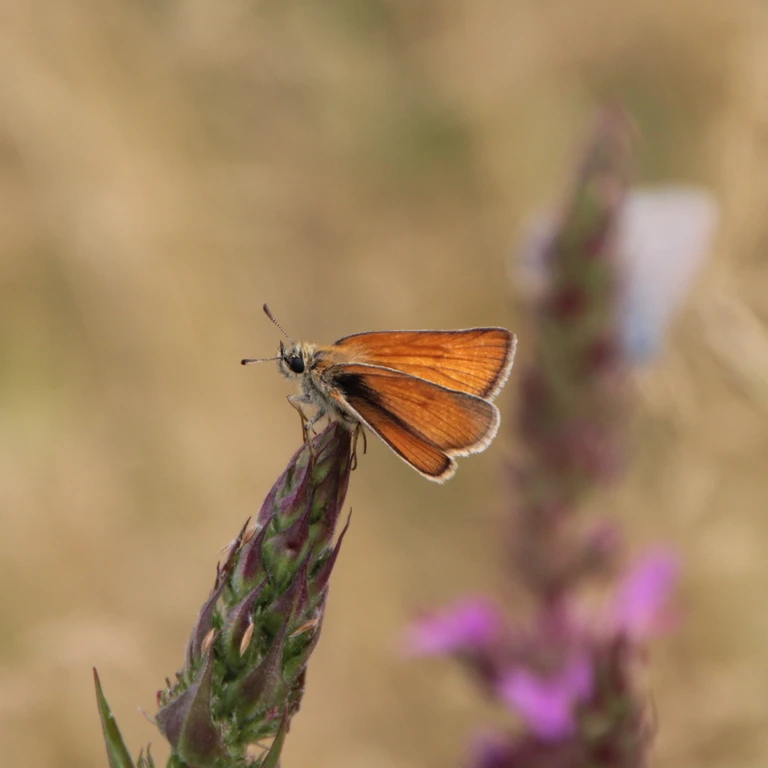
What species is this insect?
Thymelicus lineola
